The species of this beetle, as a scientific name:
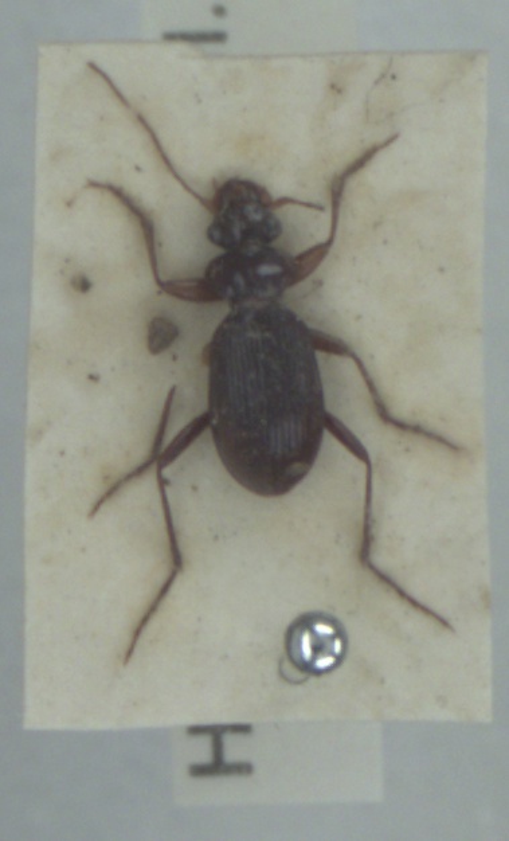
Leistus ferrugineus
